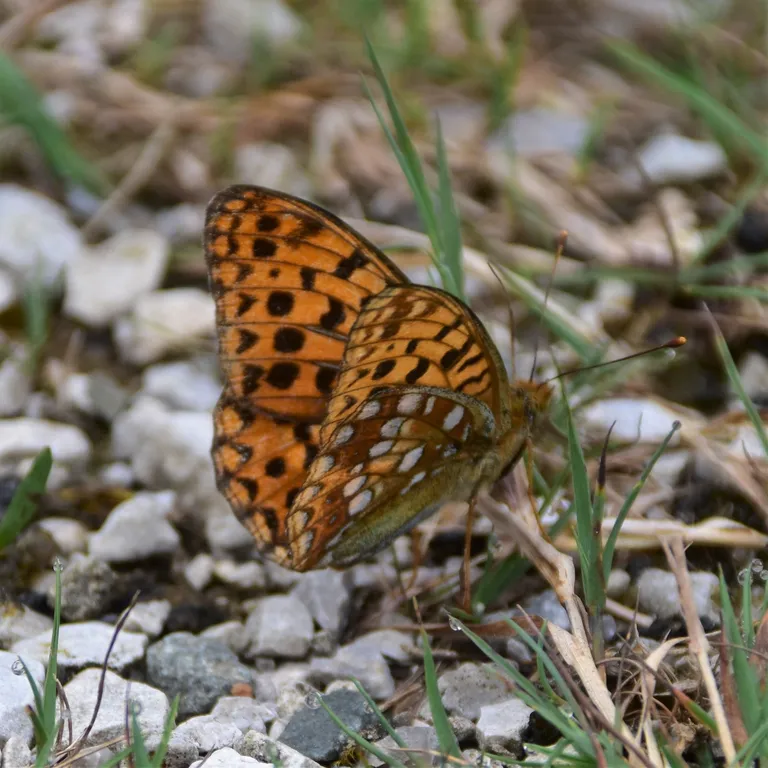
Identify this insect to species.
Fabriciana adippe
